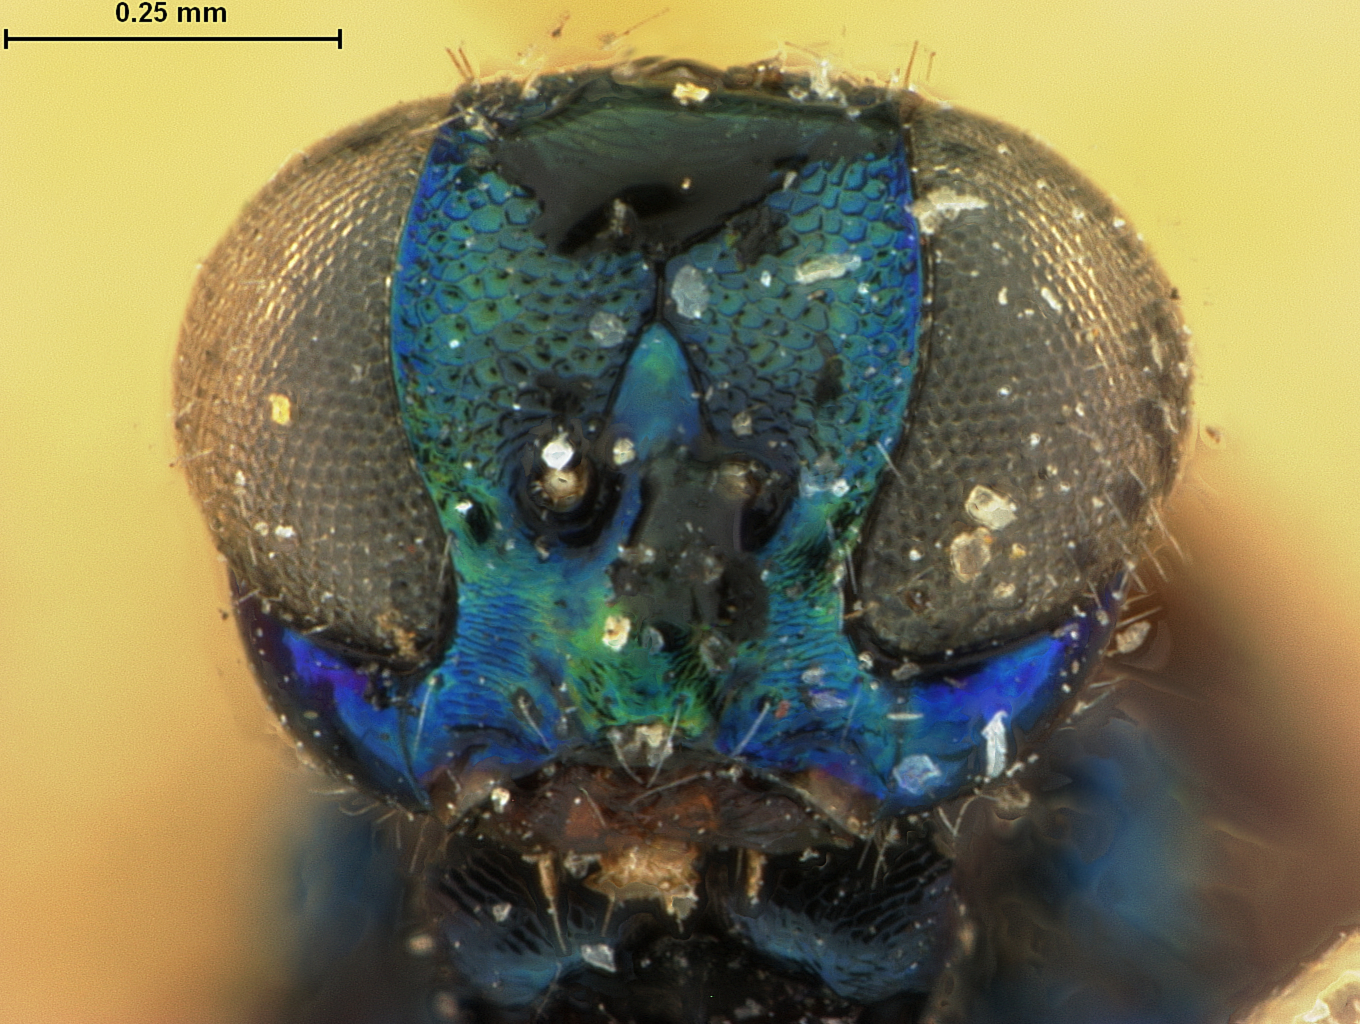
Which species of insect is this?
Holcopelte missouriensis
